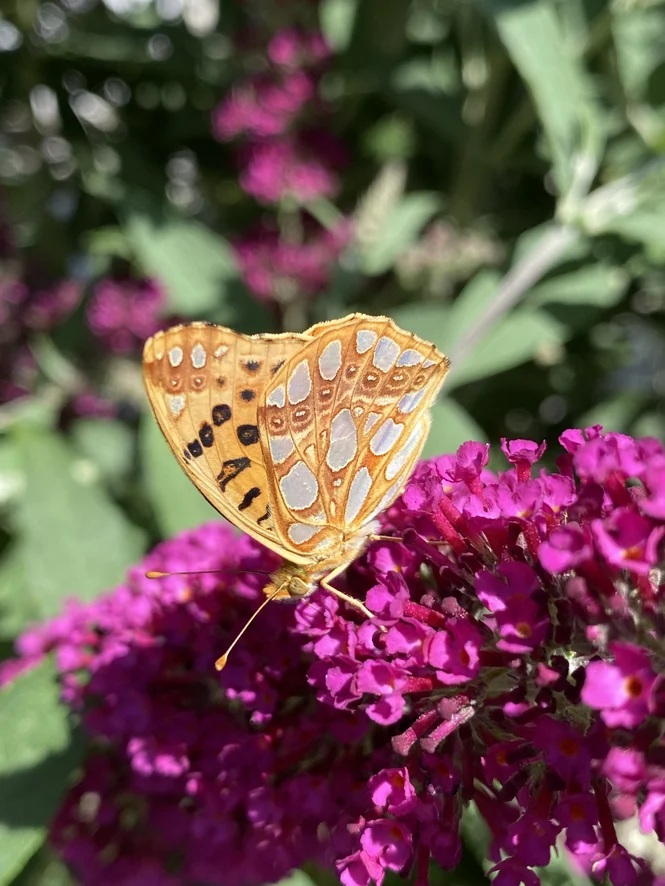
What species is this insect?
Issoria lathonia
